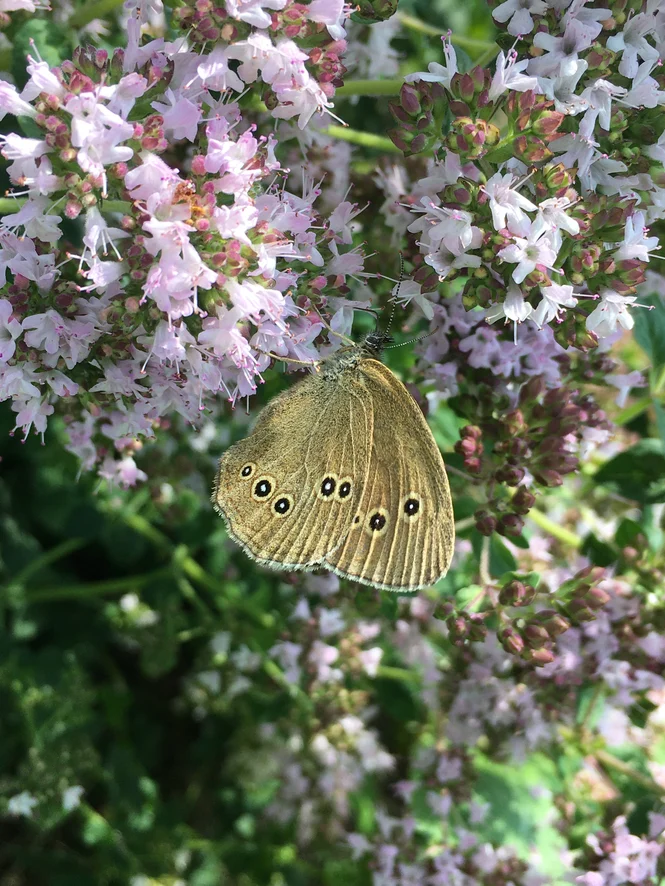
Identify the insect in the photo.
Aphantopus hyperantus
